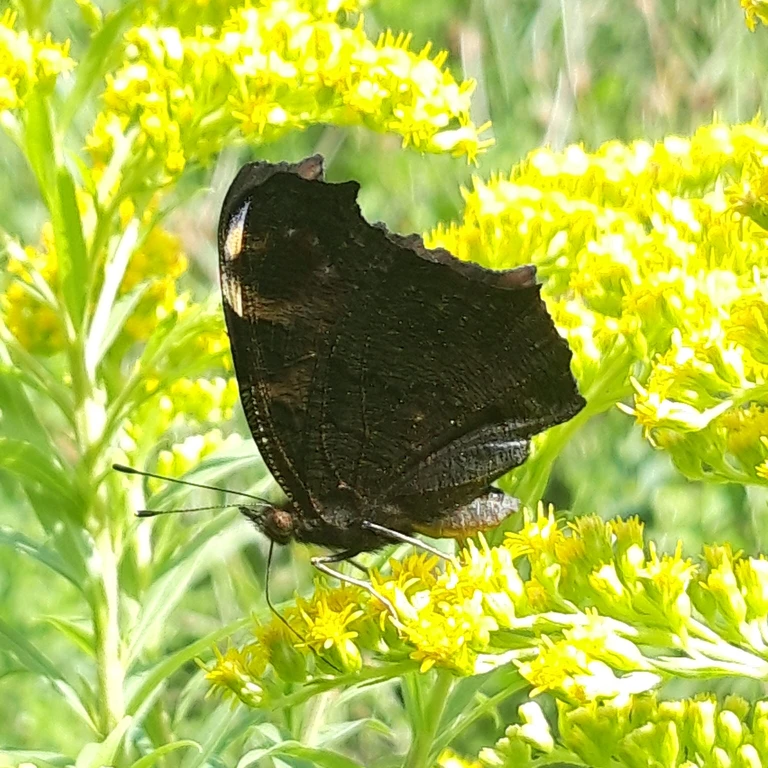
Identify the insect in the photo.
Aglais io
